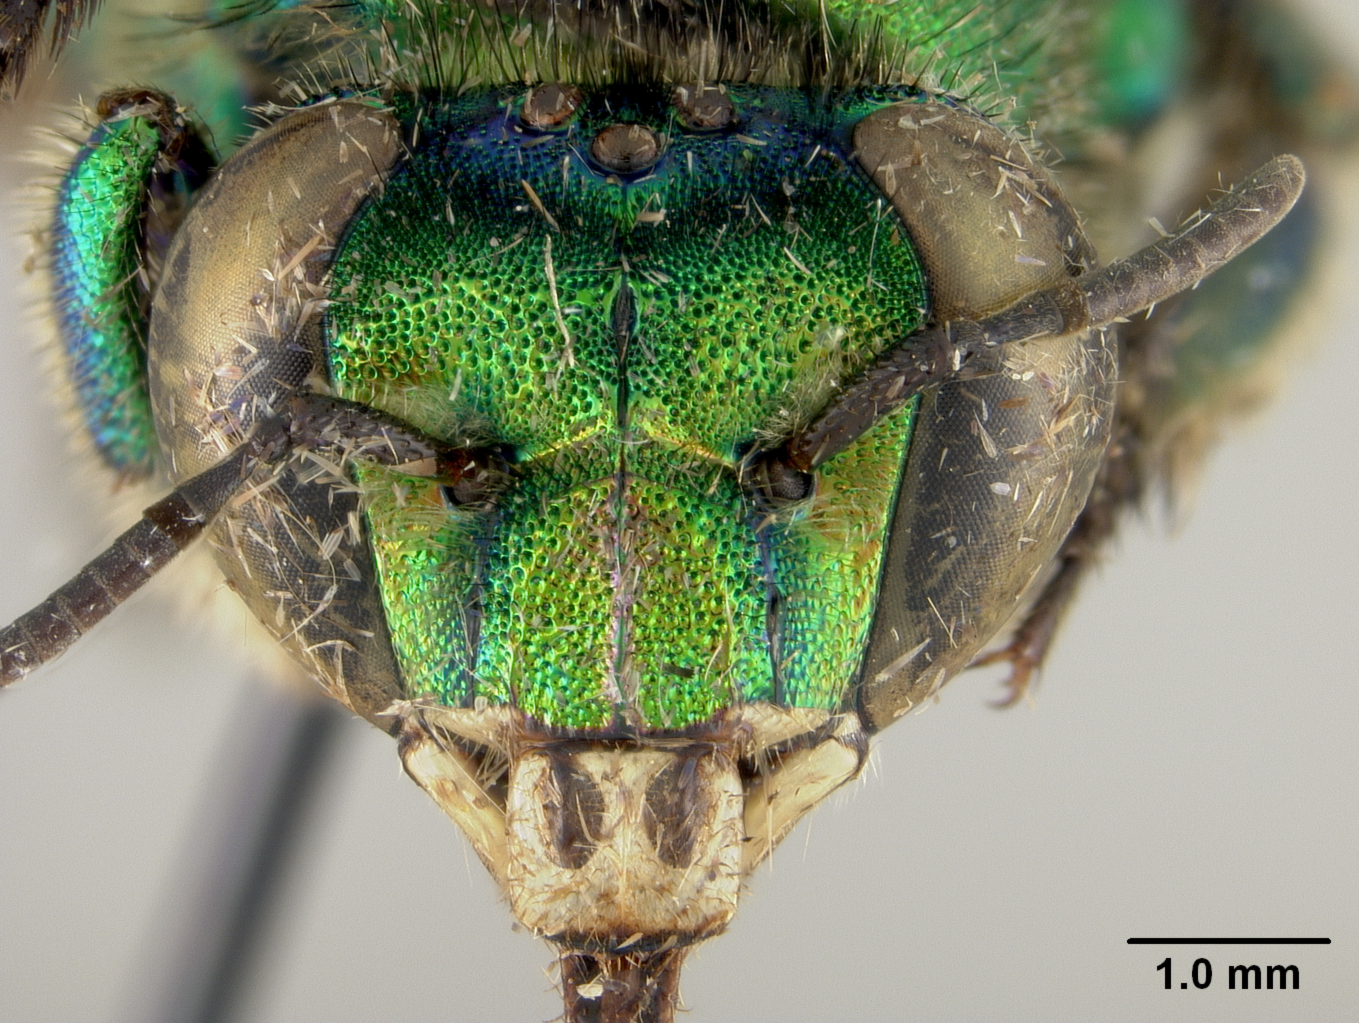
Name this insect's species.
Euglossa dissimula
